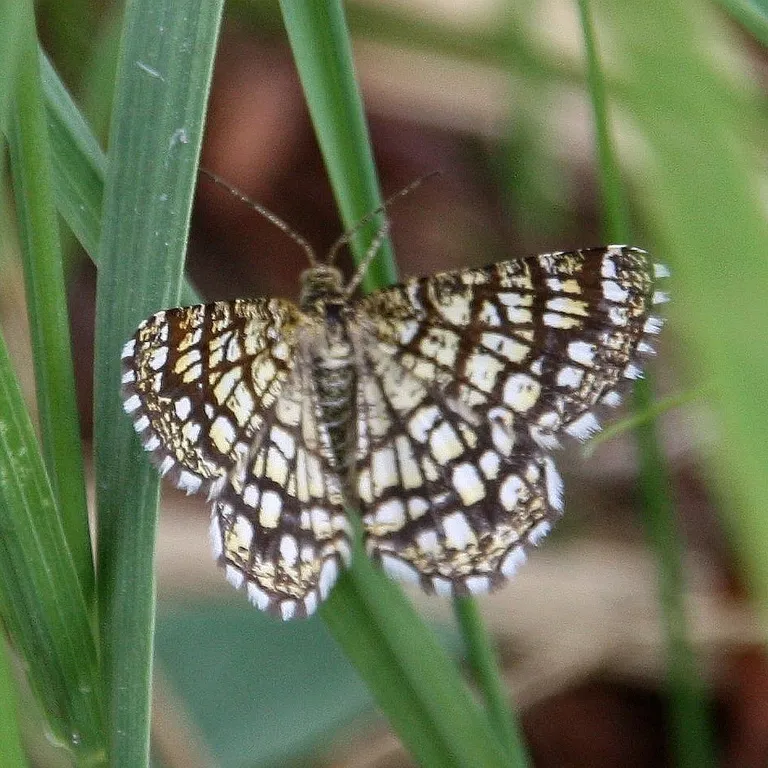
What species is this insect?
Chiasmia clathrata
